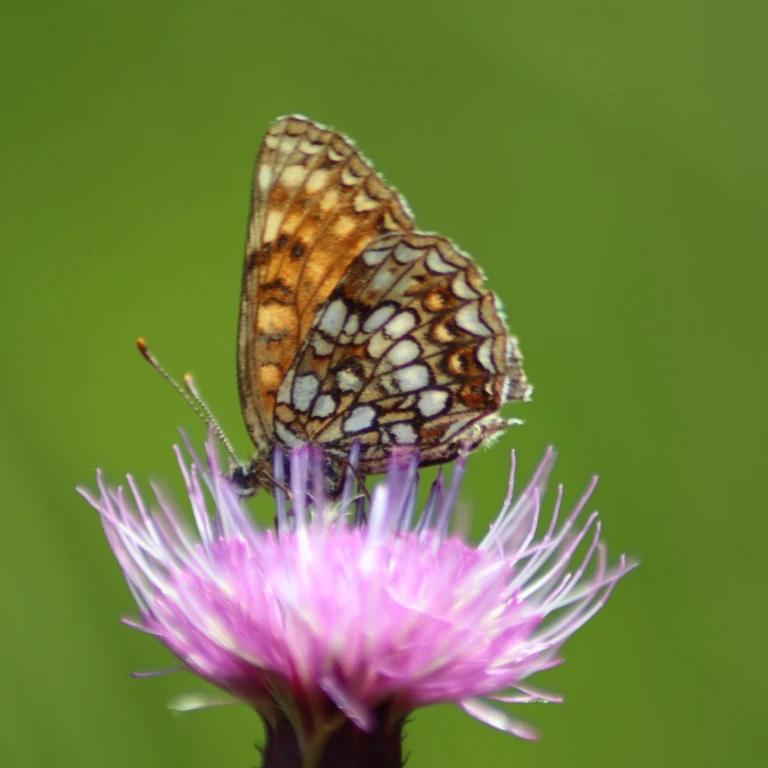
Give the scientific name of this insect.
Melitaea diamina
